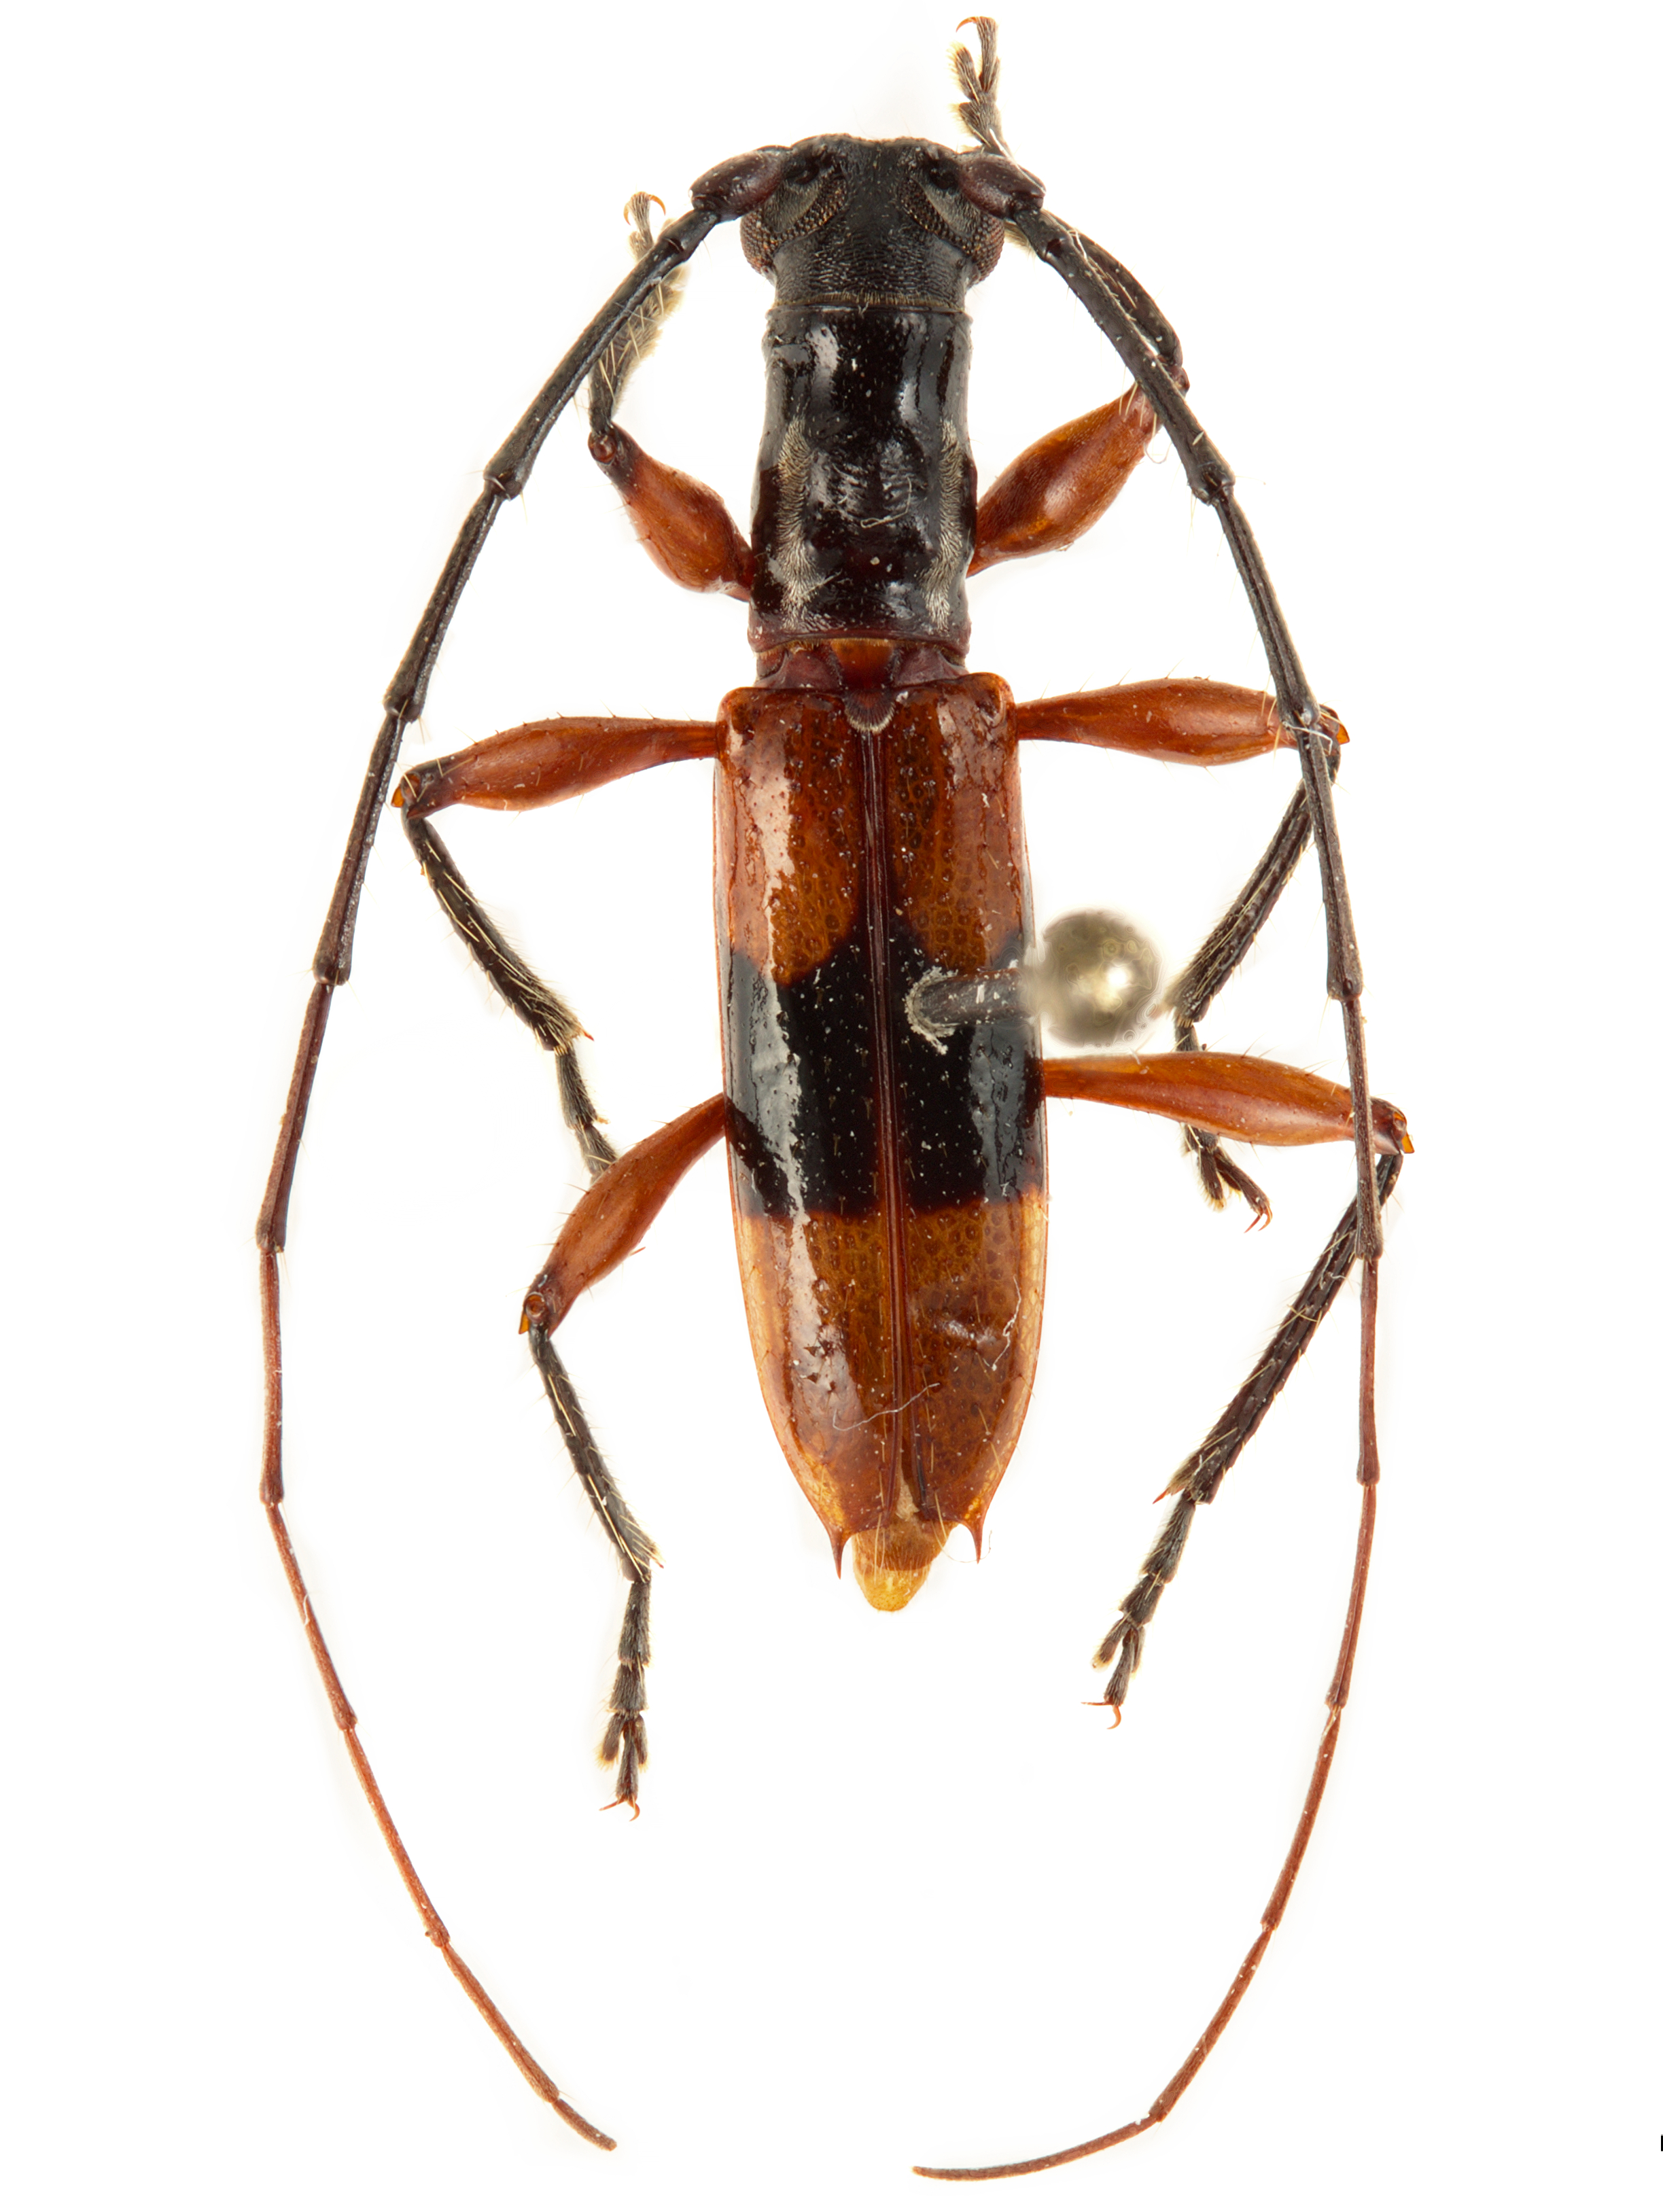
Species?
Thoracibidion fasciiferum
